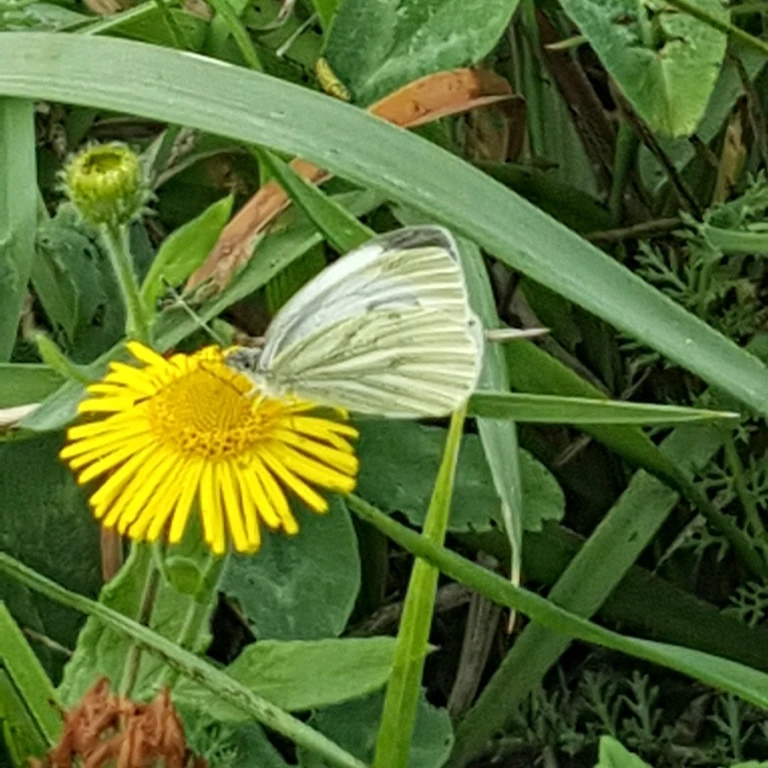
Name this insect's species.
Pieris napi
